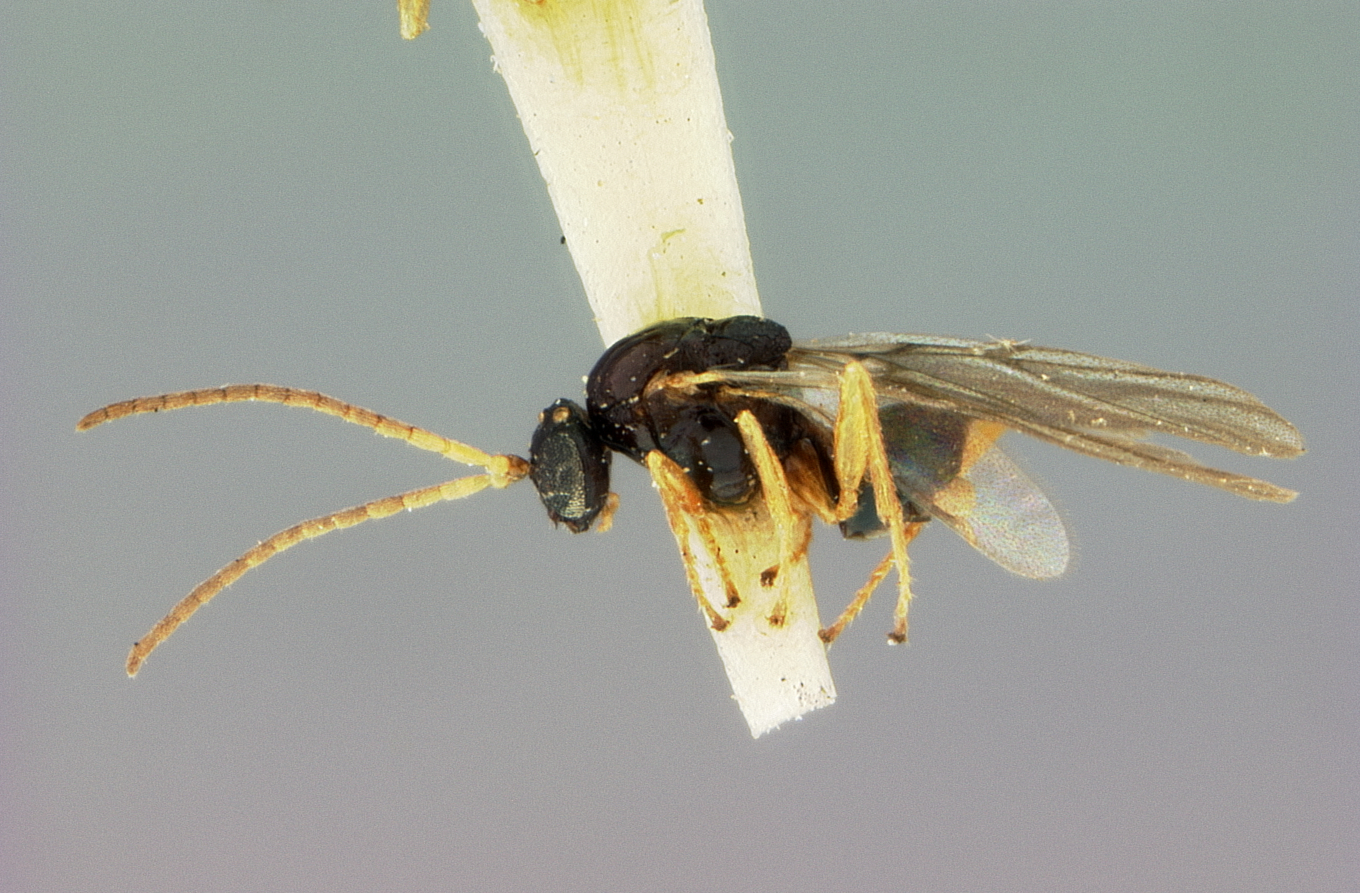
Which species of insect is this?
Spathegaster quercus
